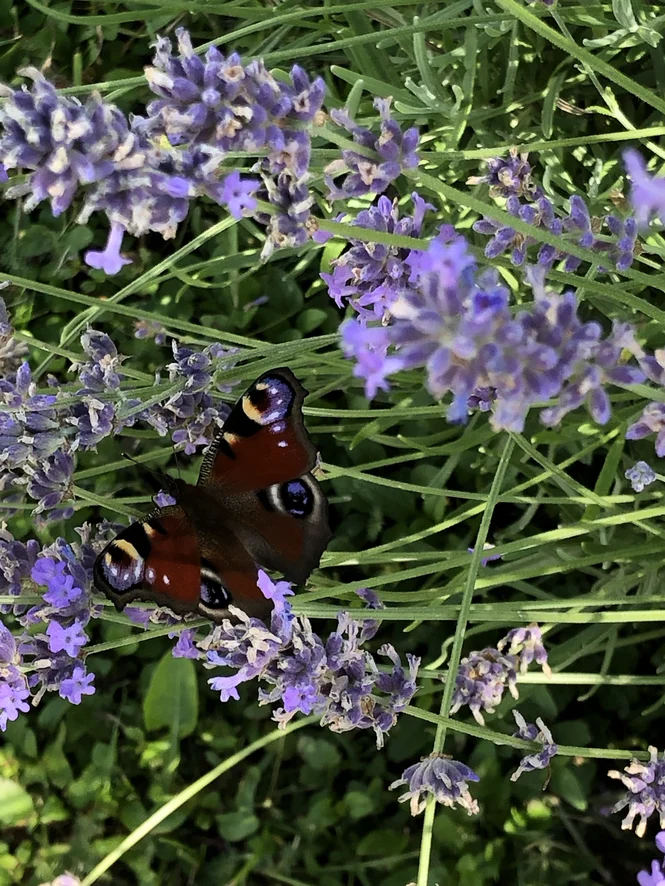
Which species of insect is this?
Aglais io
